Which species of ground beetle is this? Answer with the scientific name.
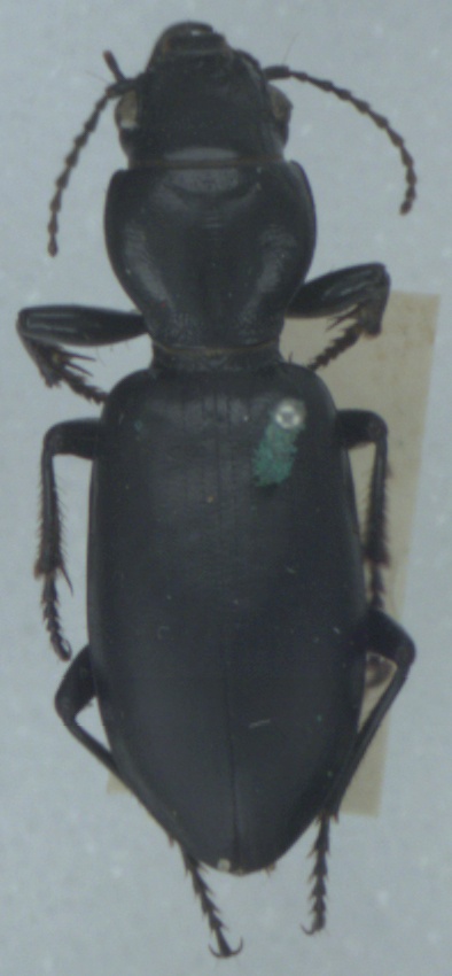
Broscus cephalotes
